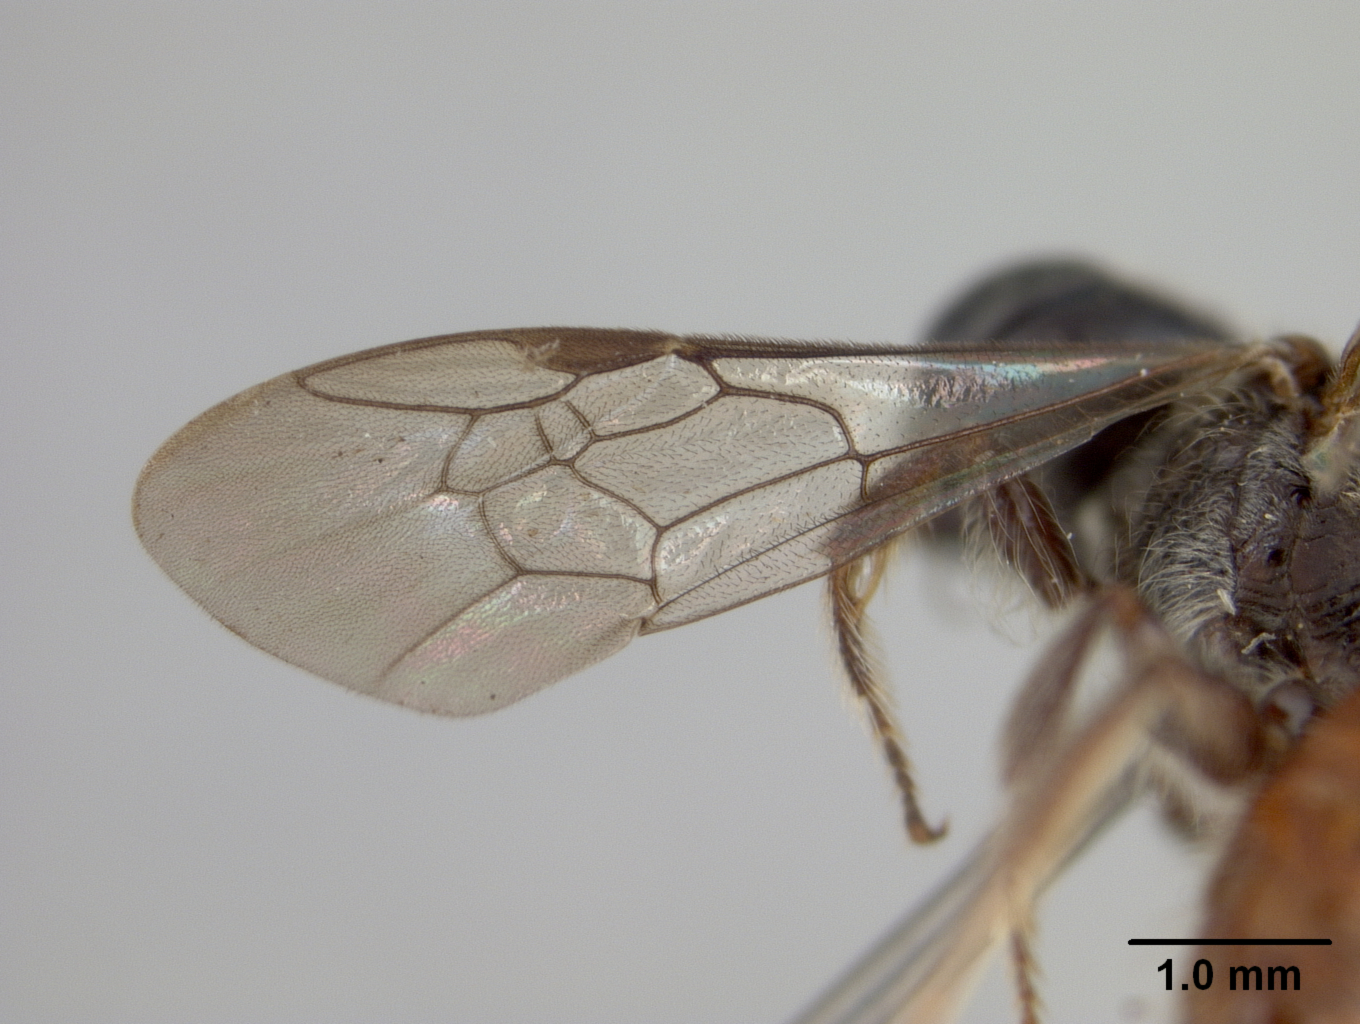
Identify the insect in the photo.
Sphecodes transversus
